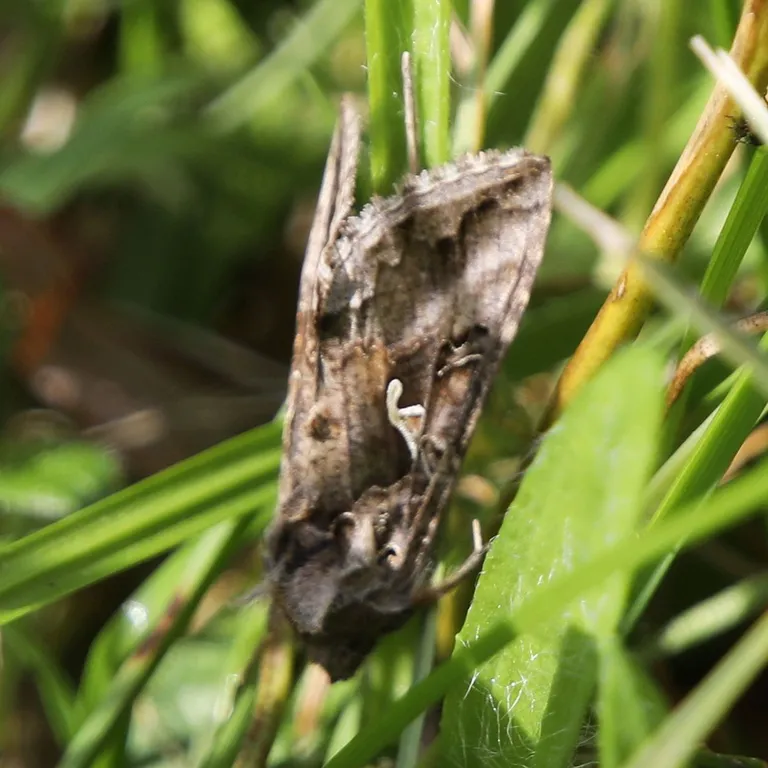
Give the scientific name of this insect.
Autographa gamma
